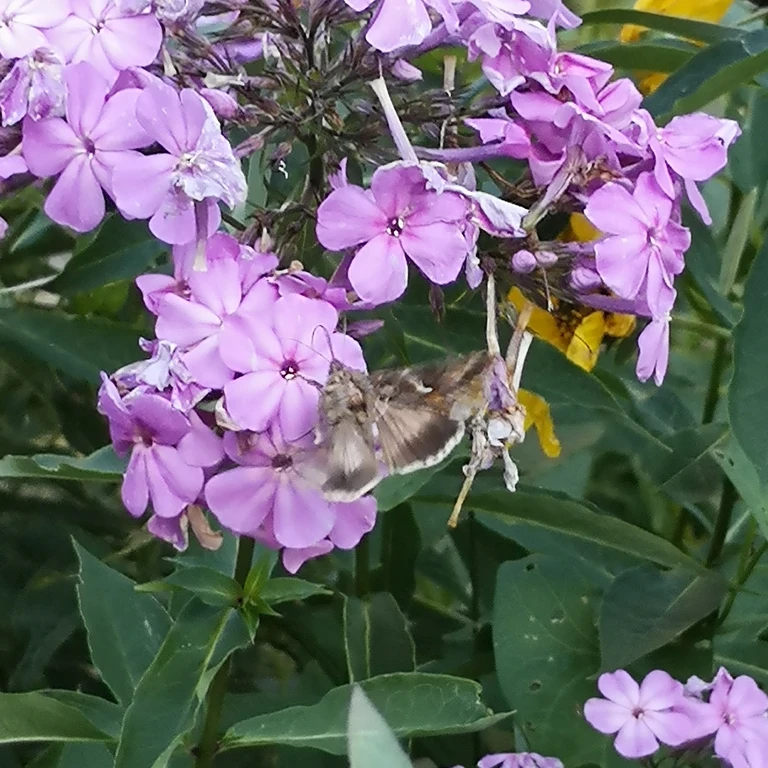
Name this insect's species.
Autographa gamma
